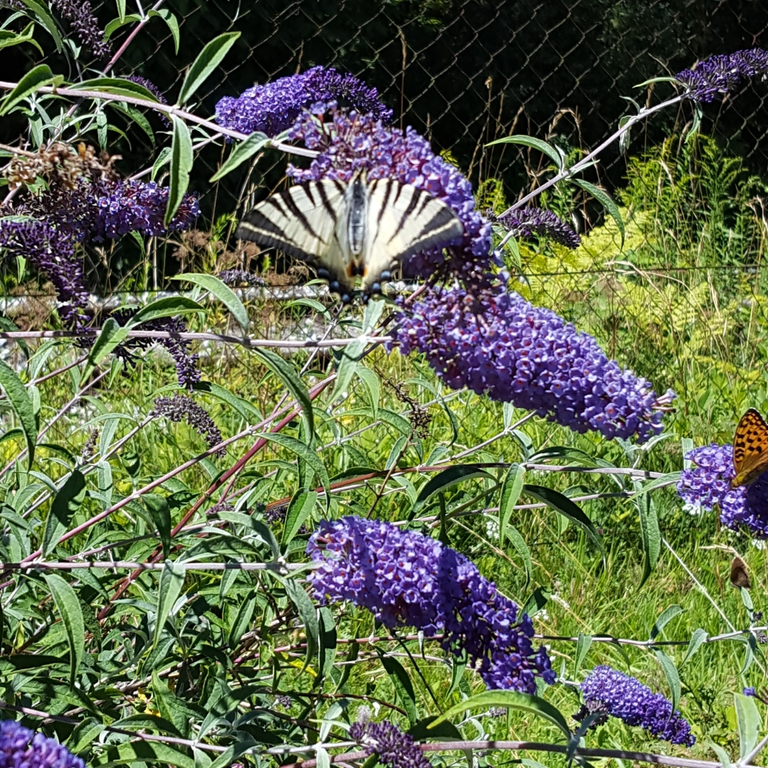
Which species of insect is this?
Iphiclides podalirius
